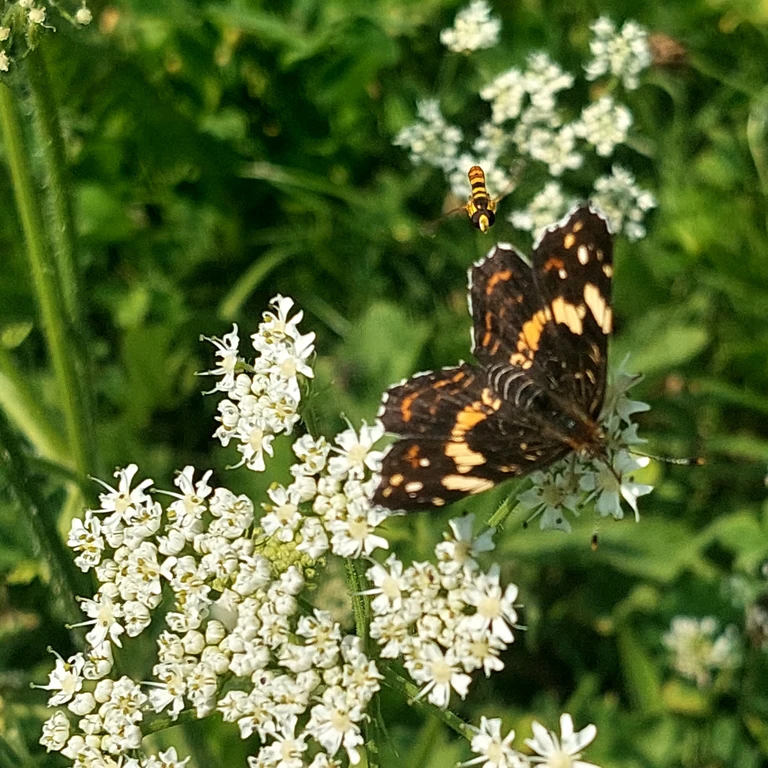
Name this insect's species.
Araschnia levana
